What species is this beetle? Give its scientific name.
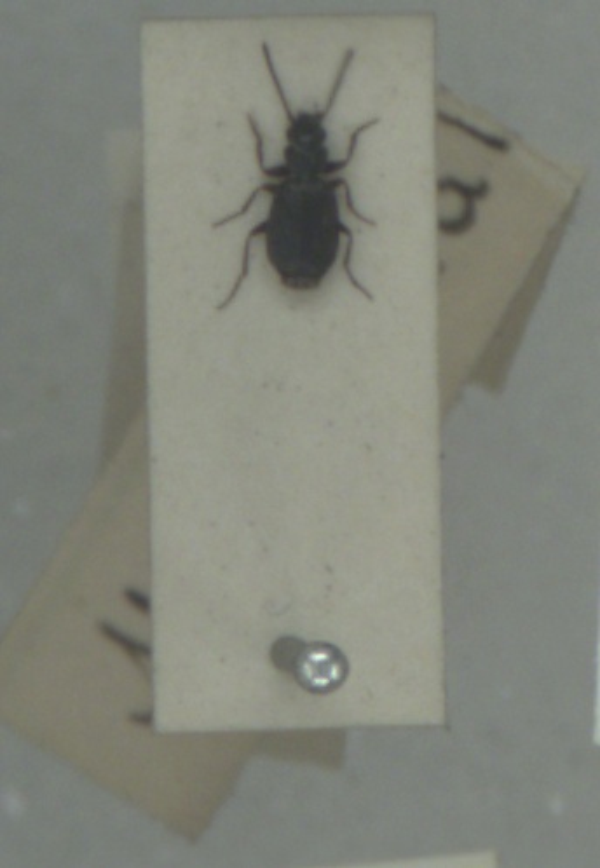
Syntomus truncatellus
